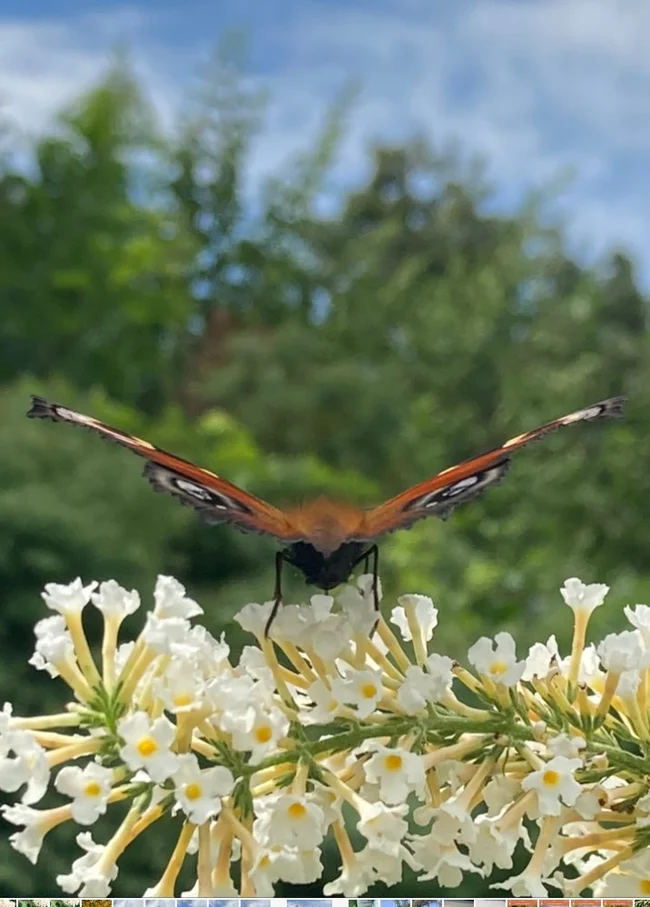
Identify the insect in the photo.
Aglais io
